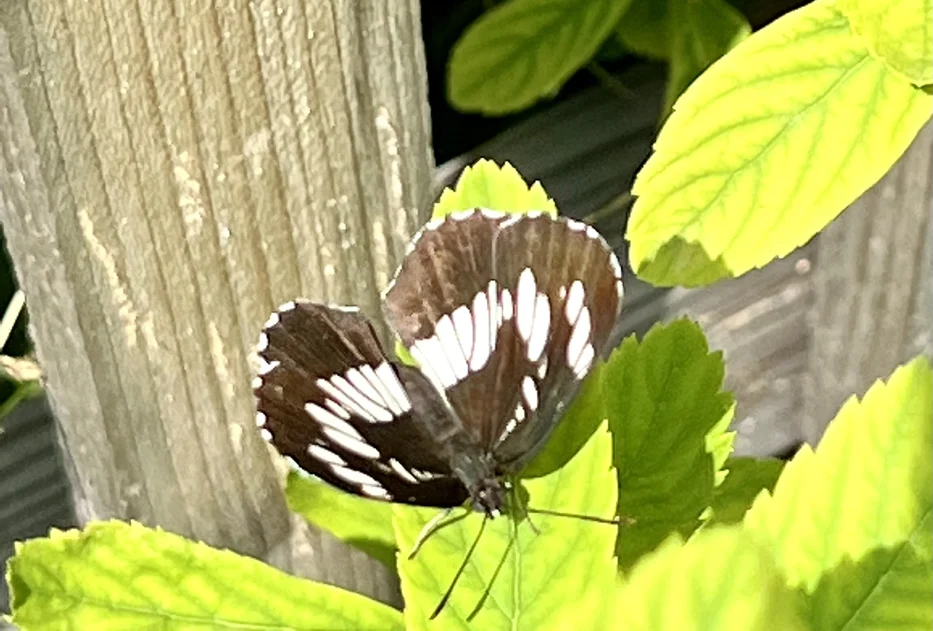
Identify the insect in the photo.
Neptis rivularis
